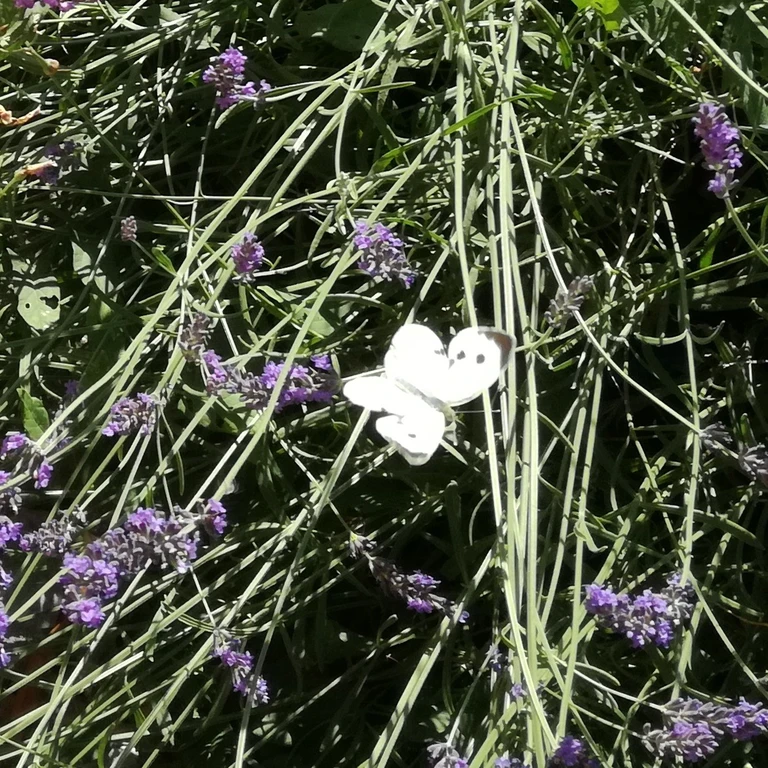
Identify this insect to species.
Pieris brassicae
